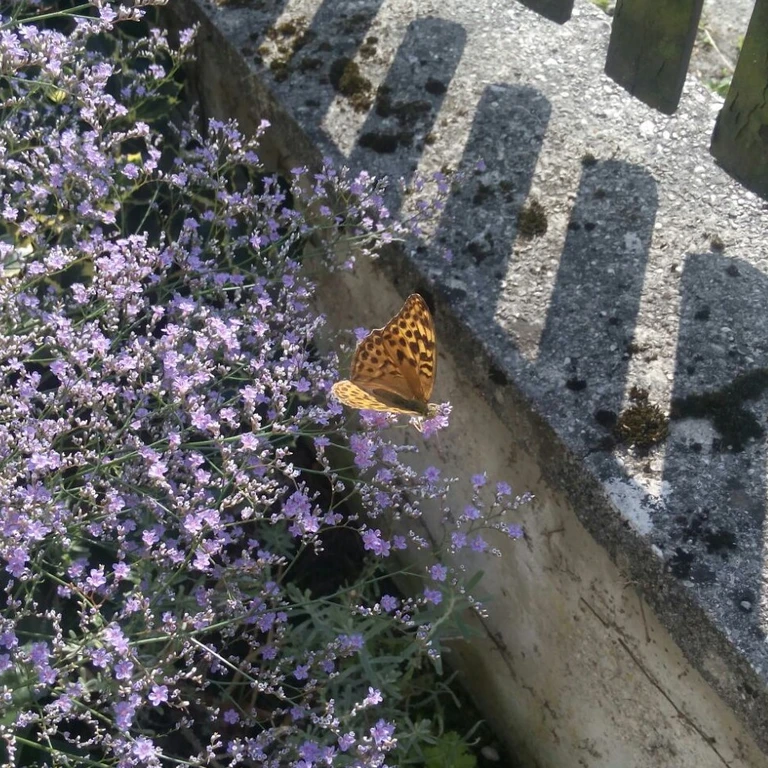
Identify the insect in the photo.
Argynnis paphia
